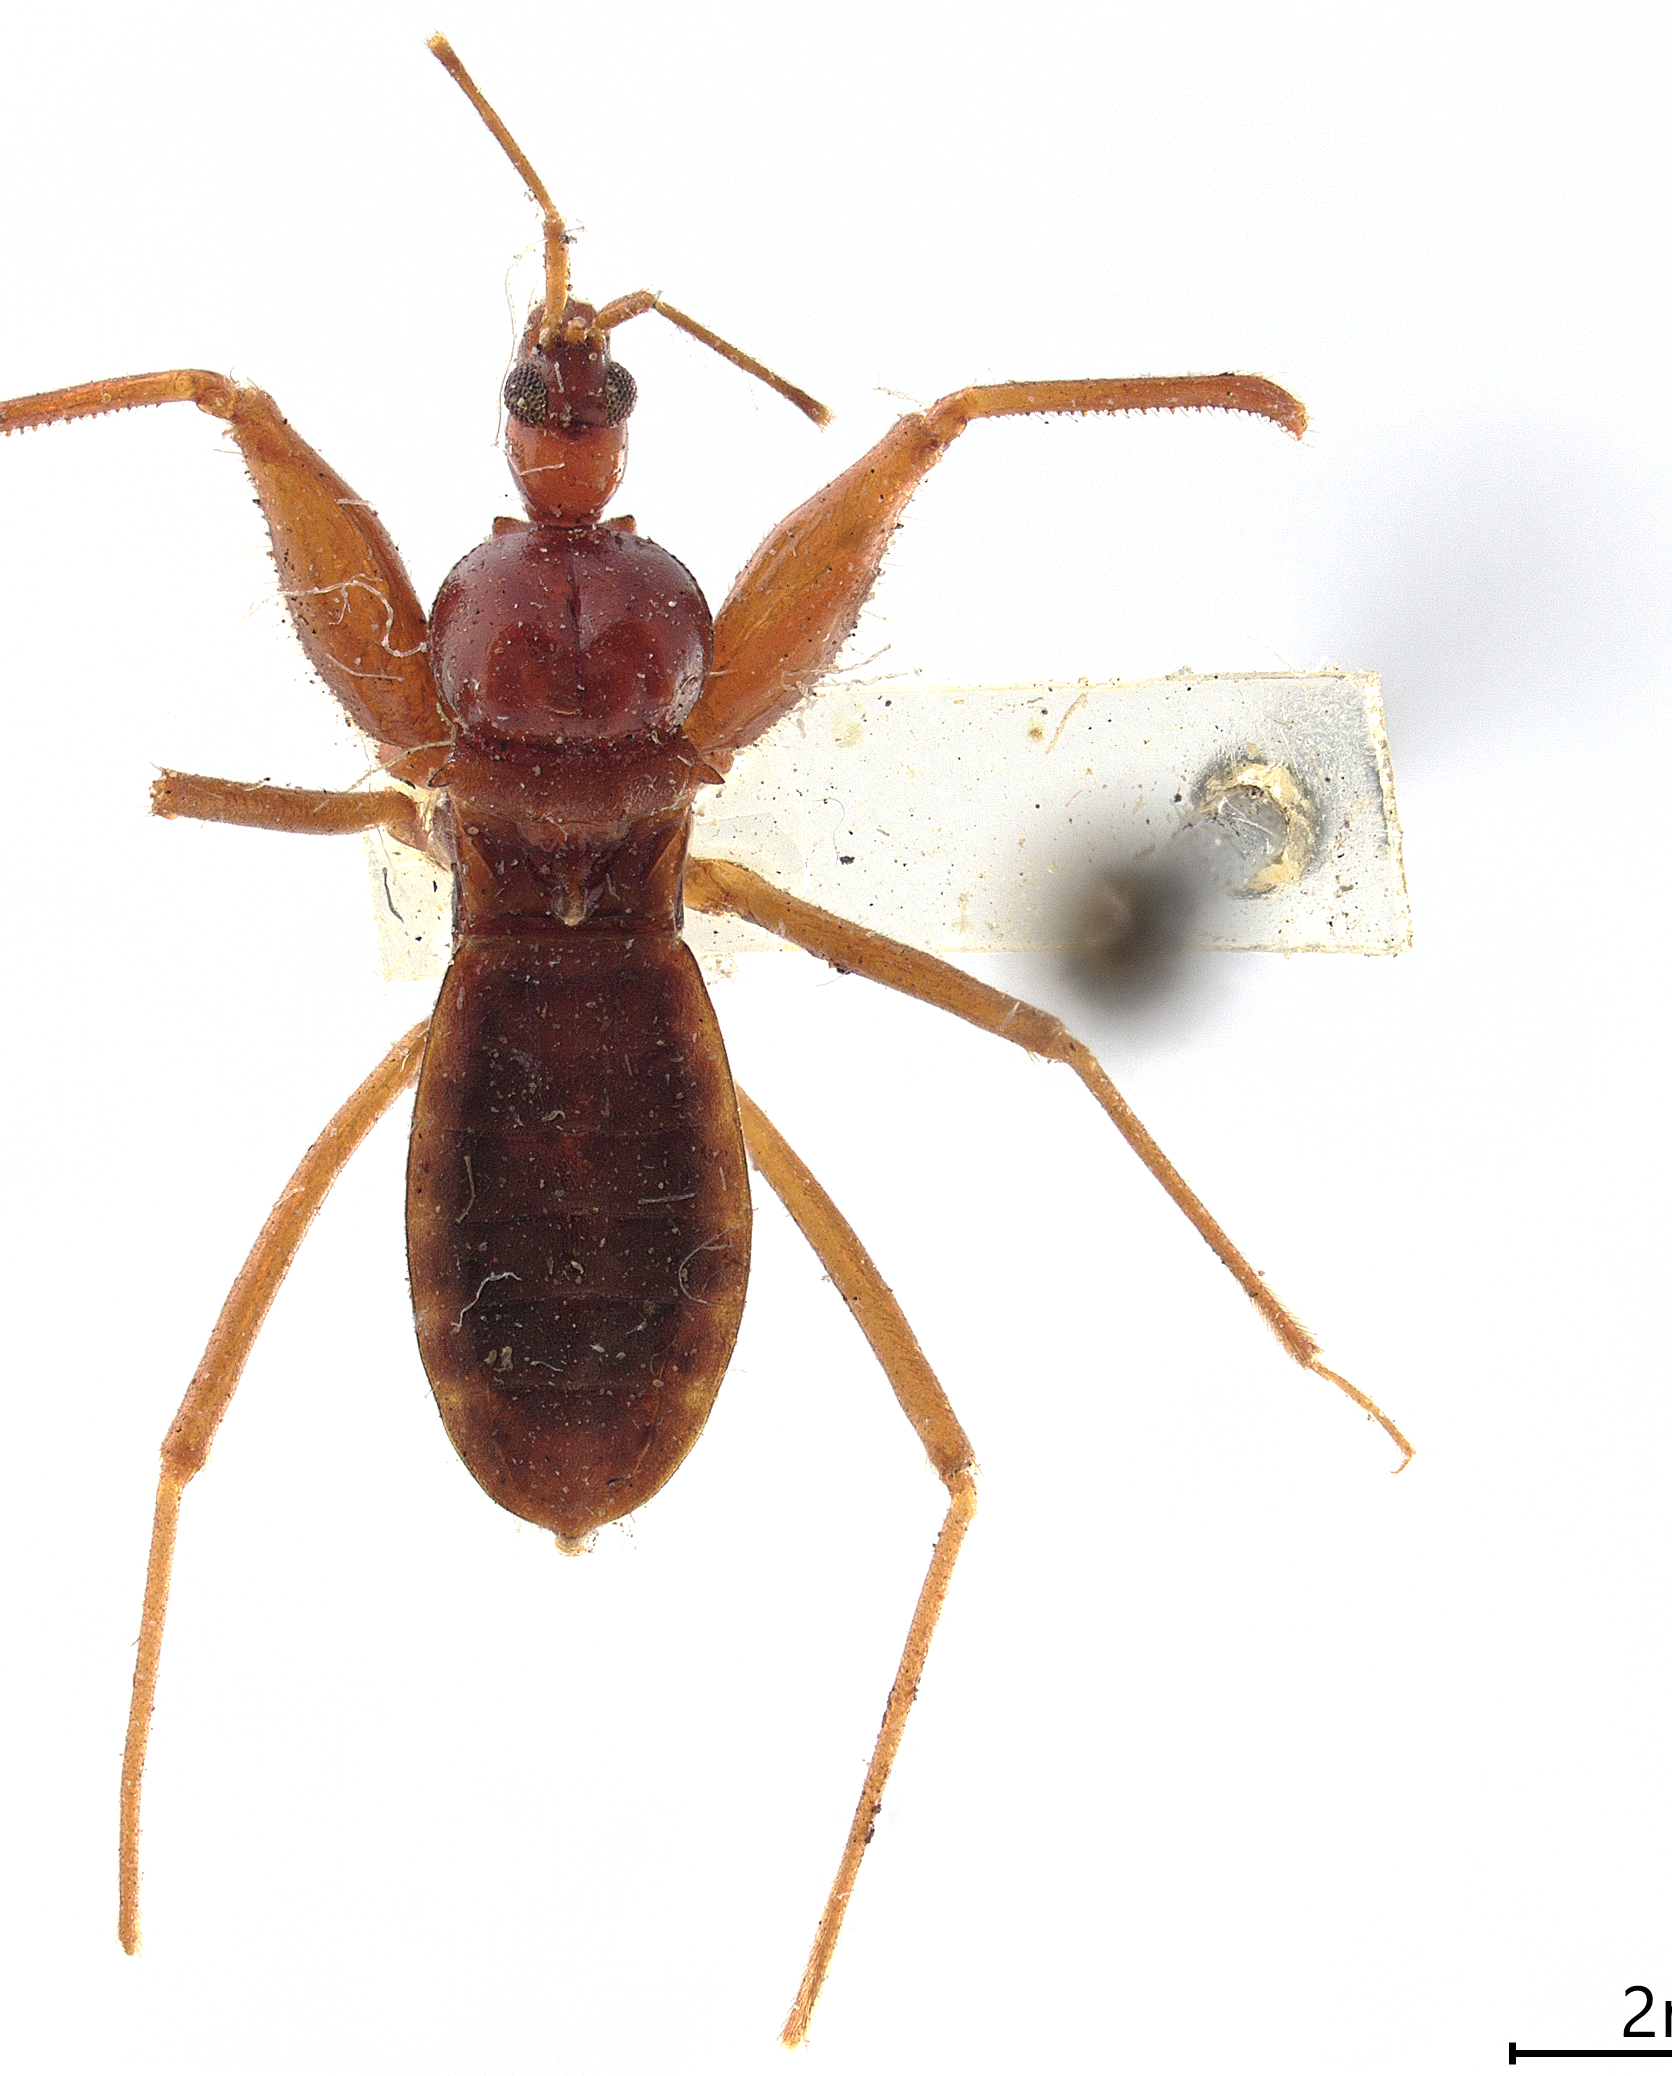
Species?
Vescia quadrinotatum
